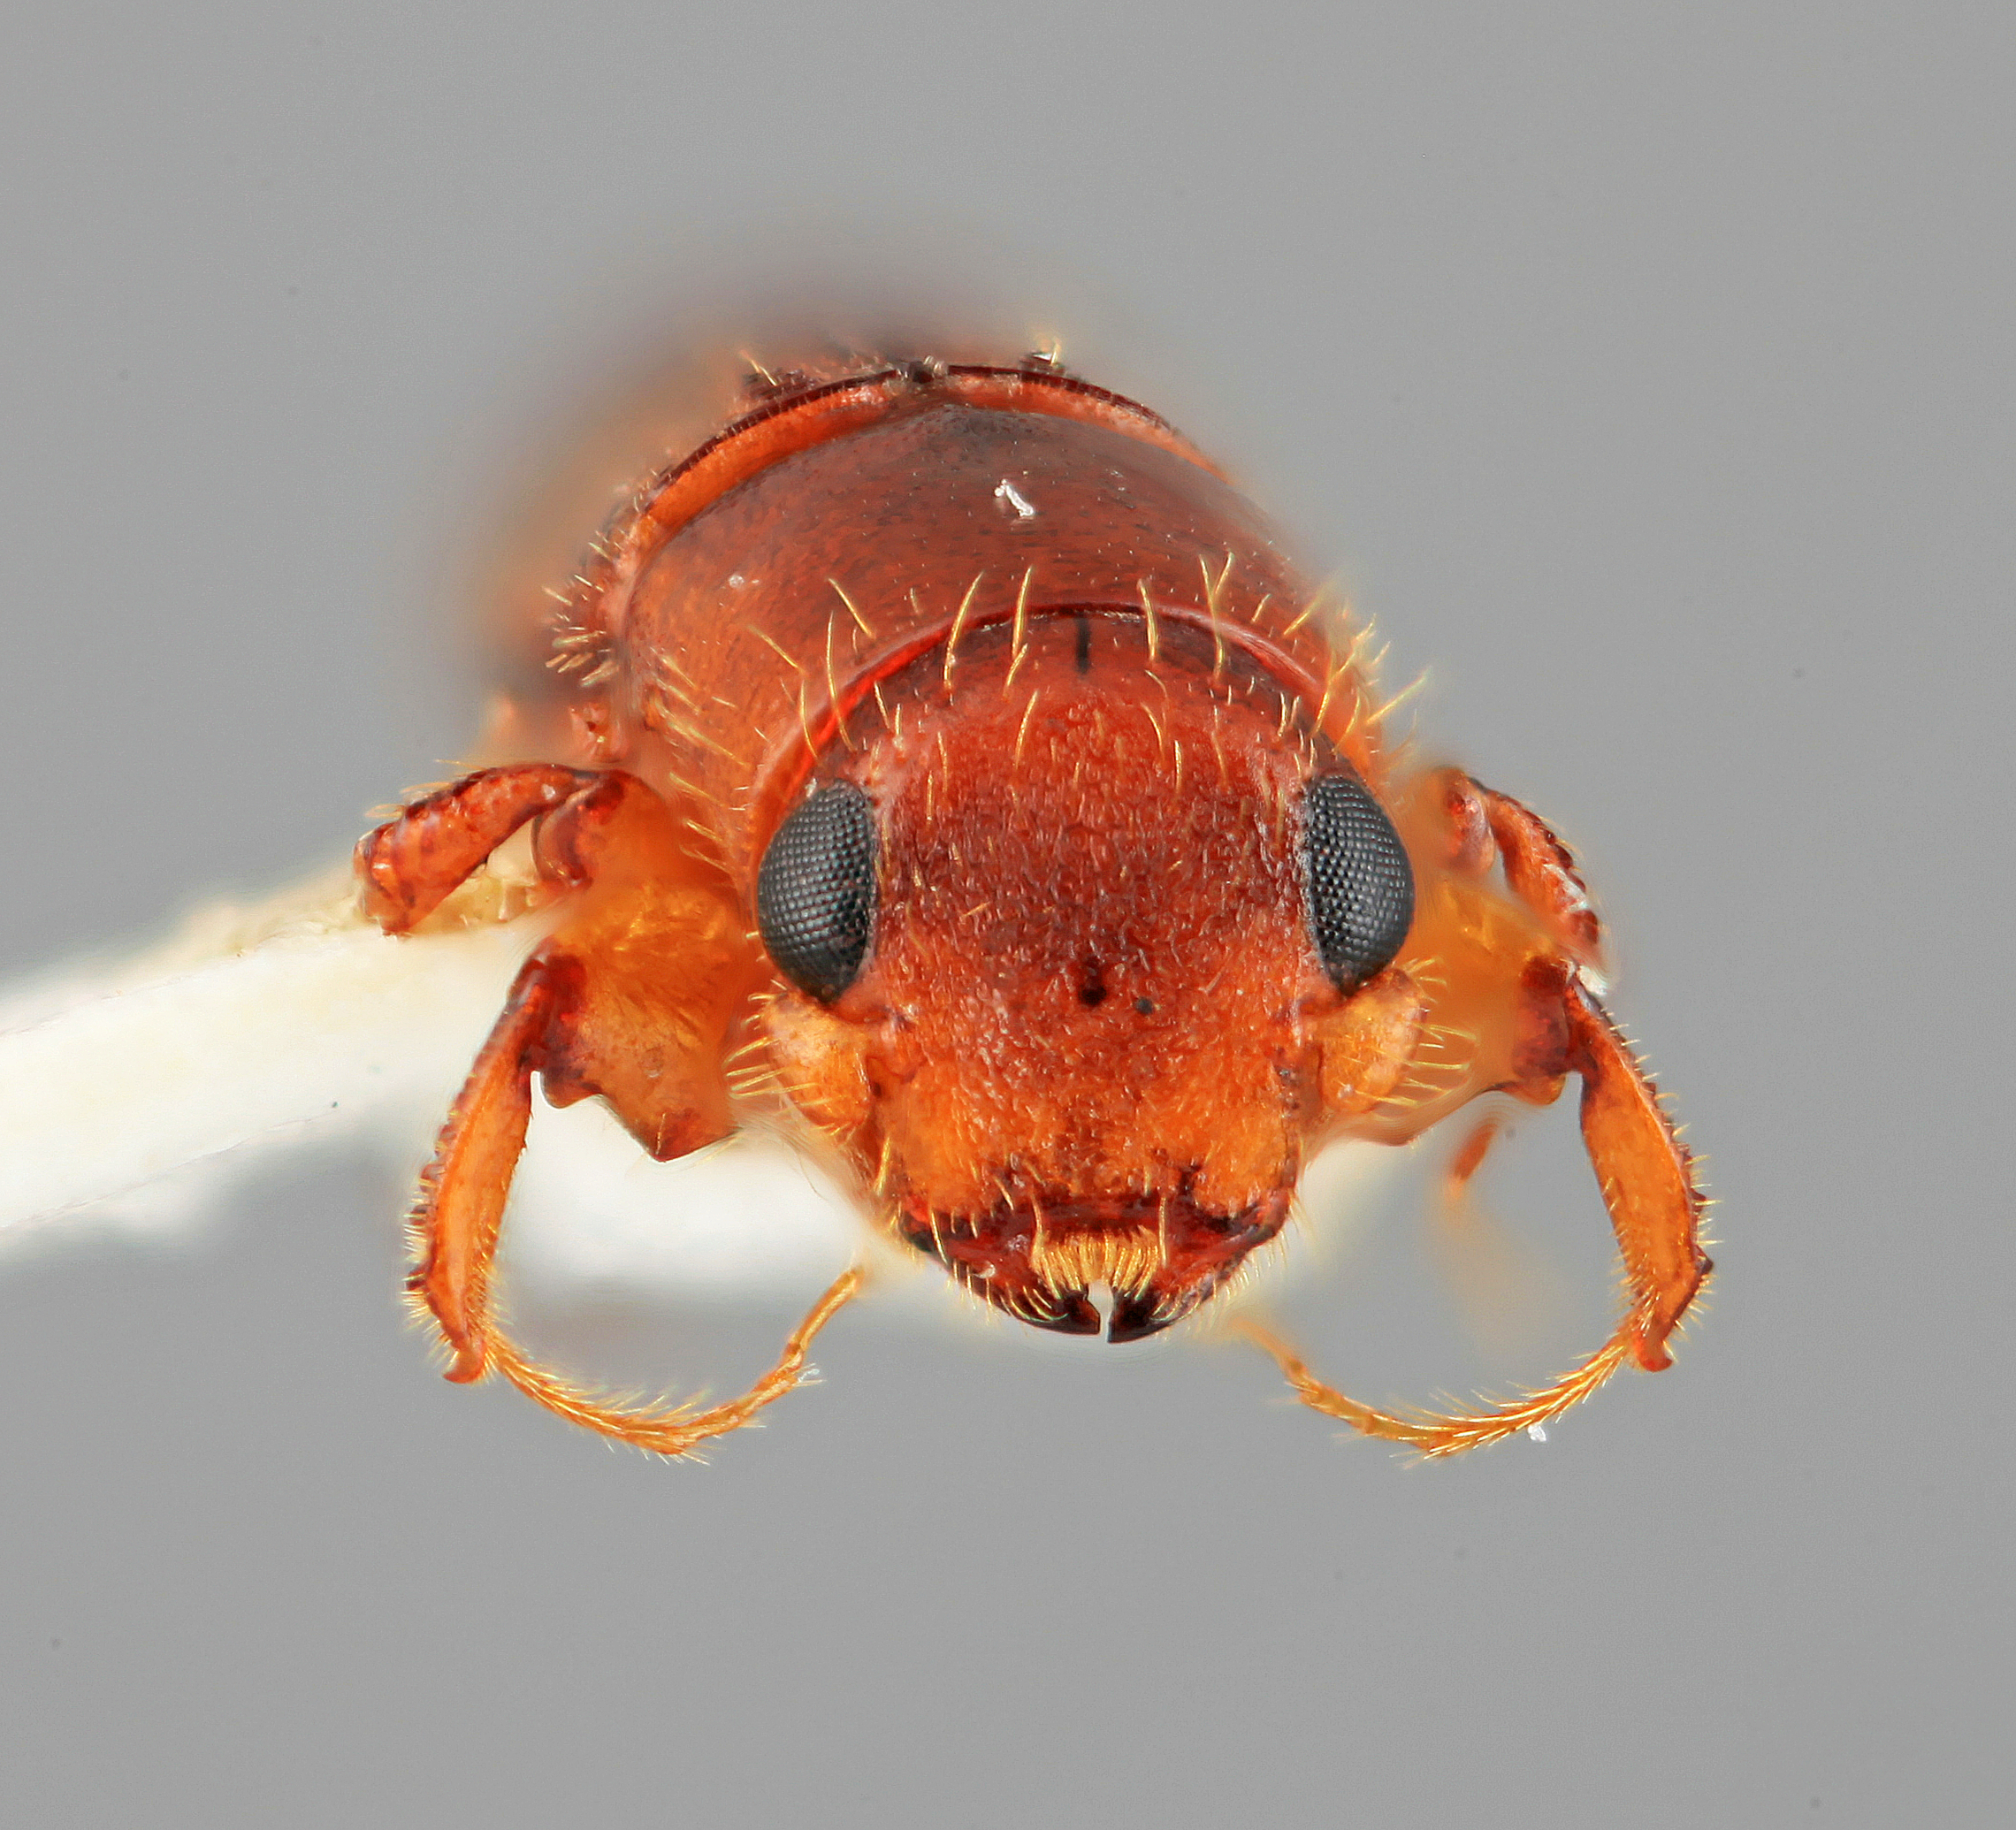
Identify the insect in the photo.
Platypus eversus
